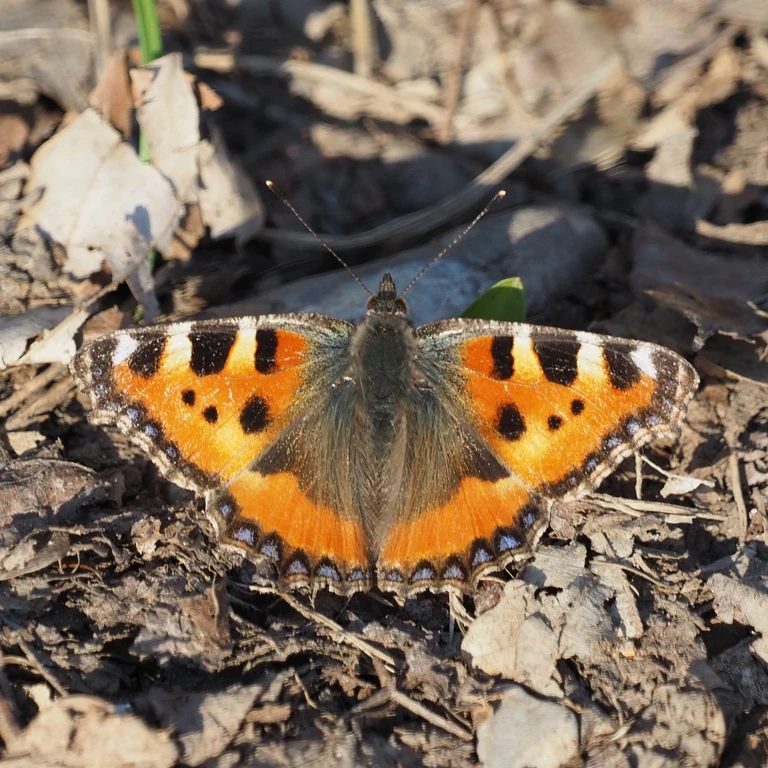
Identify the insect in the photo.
Aglais urticae
